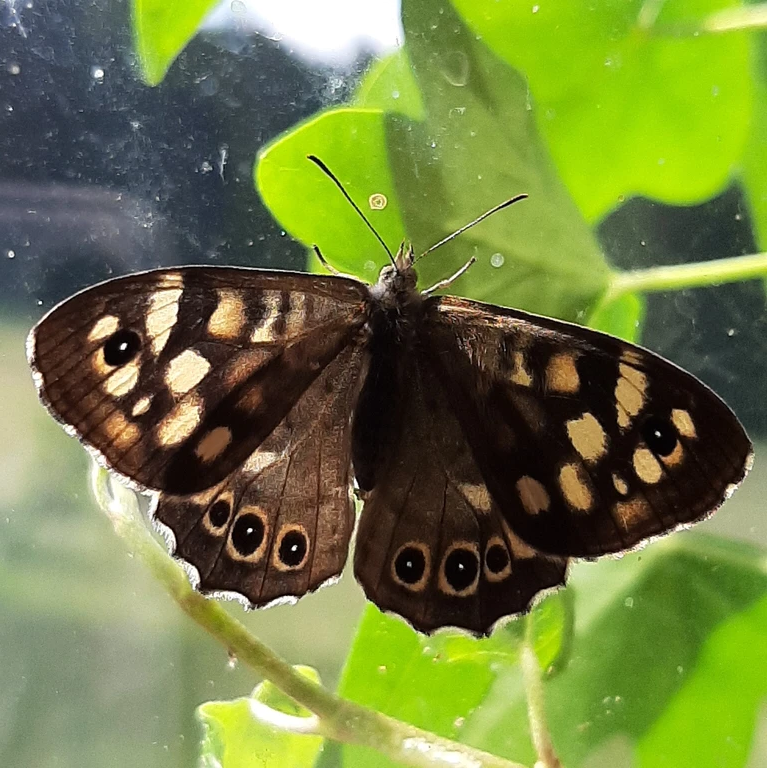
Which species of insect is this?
Pararge aegeria
